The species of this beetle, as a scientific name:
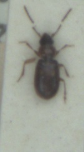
Acupalpus dubius
